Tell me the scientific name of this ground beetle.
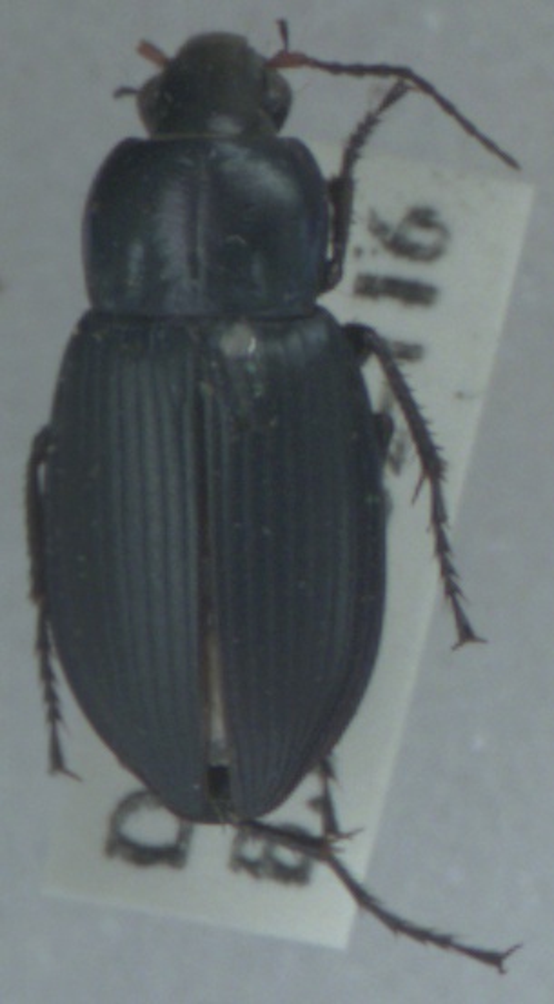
Poecilus cupreus
